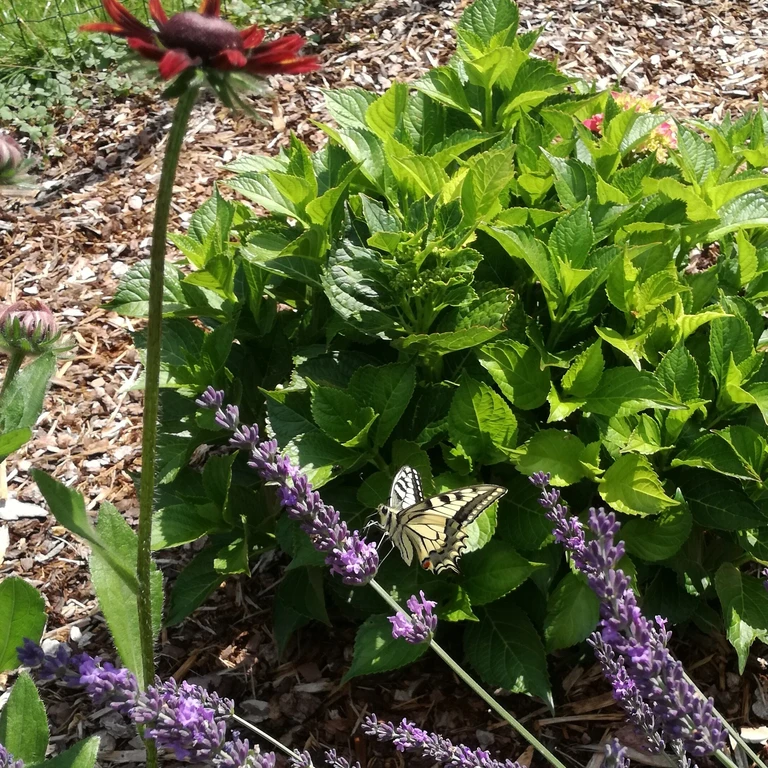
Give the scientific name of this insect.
Papilio machaon
